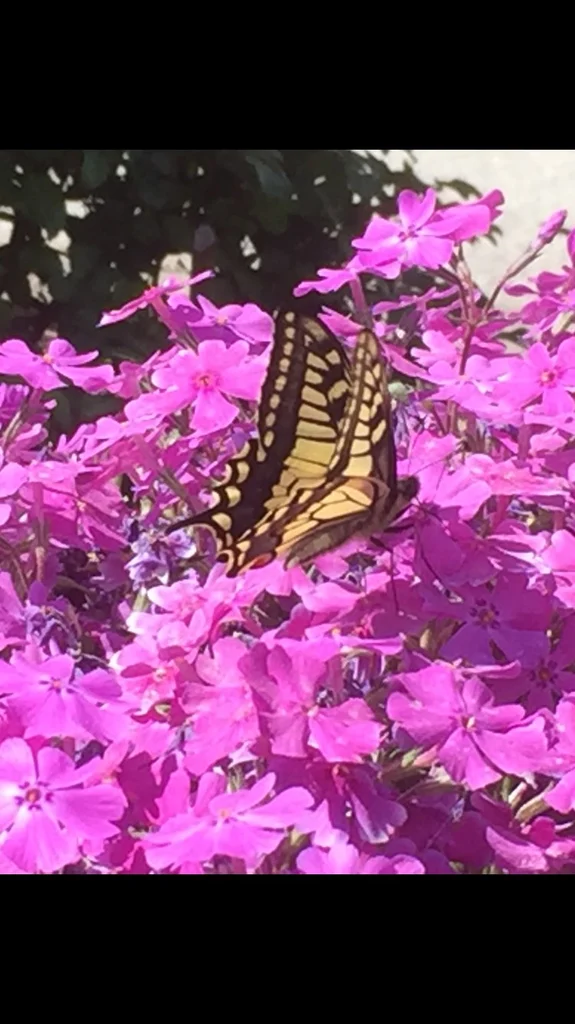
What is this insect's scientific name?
Papilio machaon
